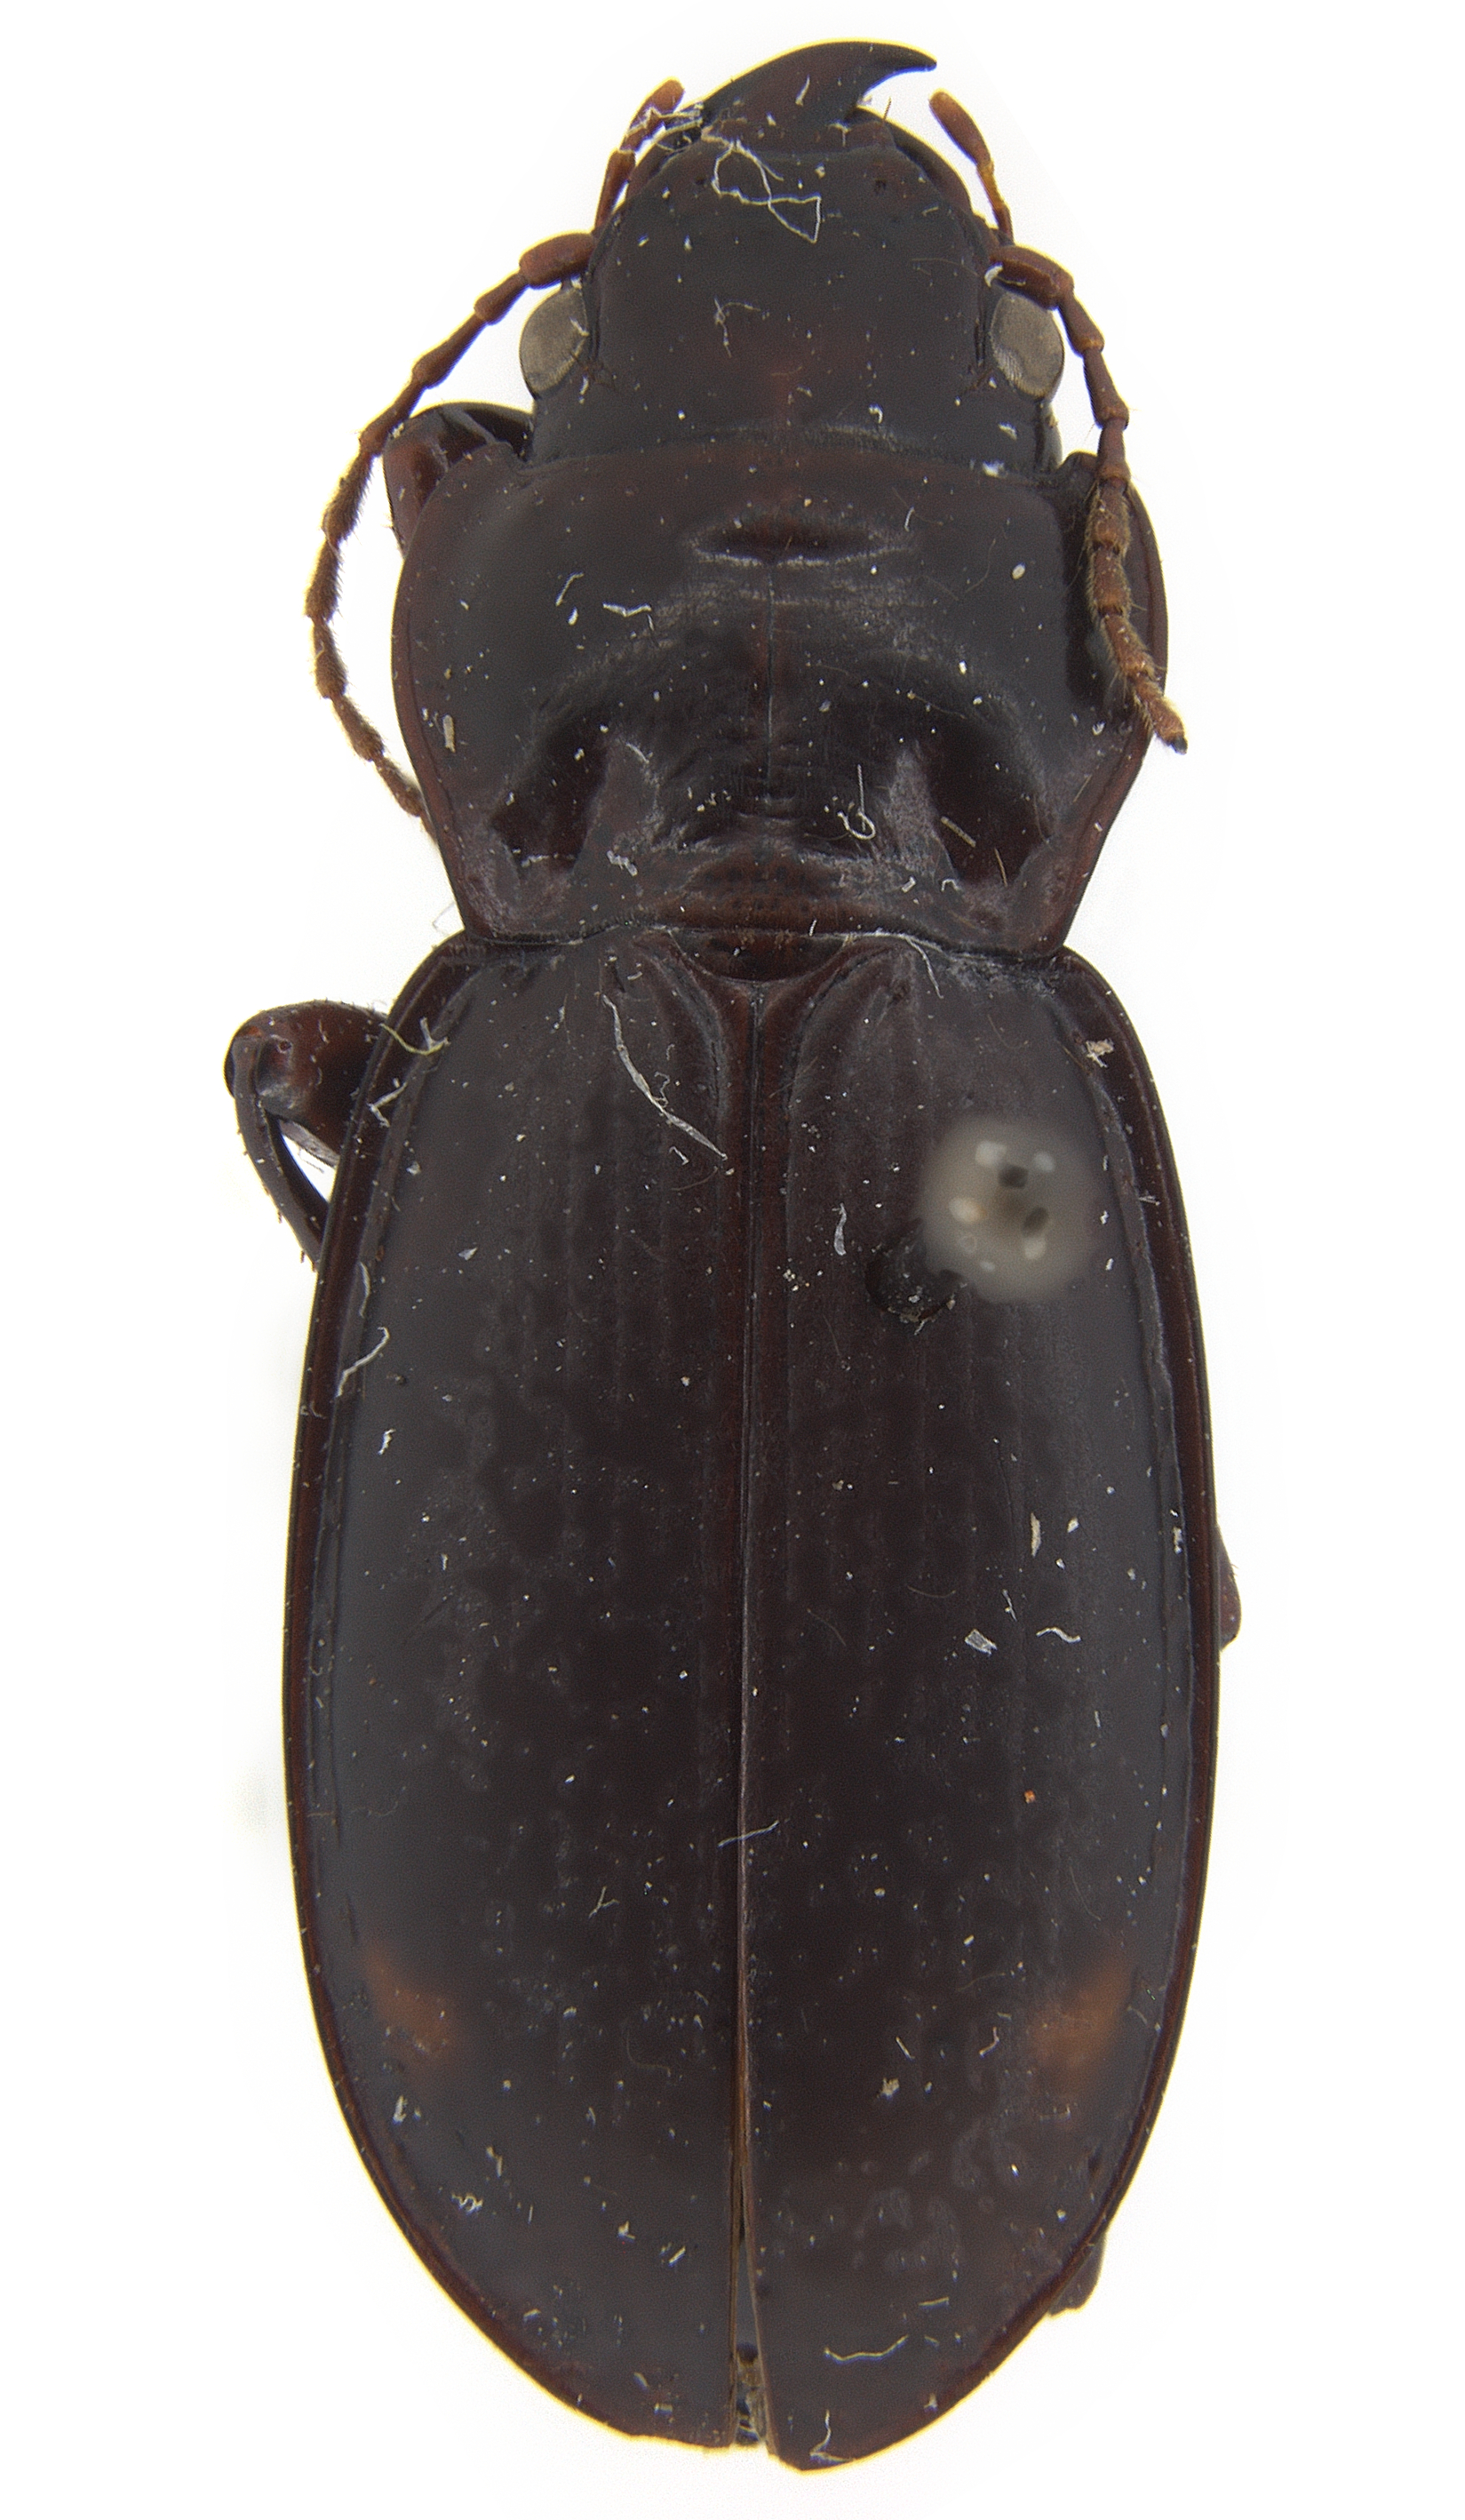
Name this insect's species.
Lissopterus quadrinotatus
